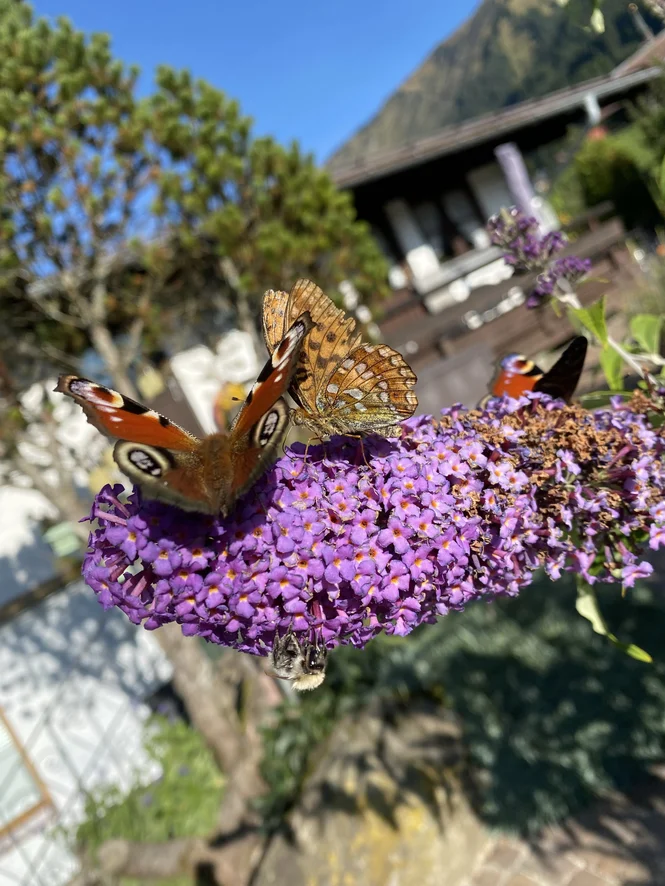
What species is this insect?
Fabriciana adippe
